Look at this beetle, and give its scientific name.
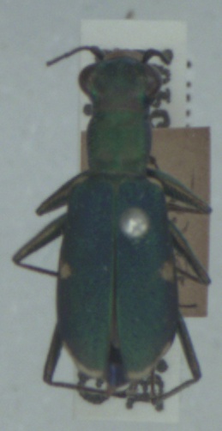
Cylindera germanica
